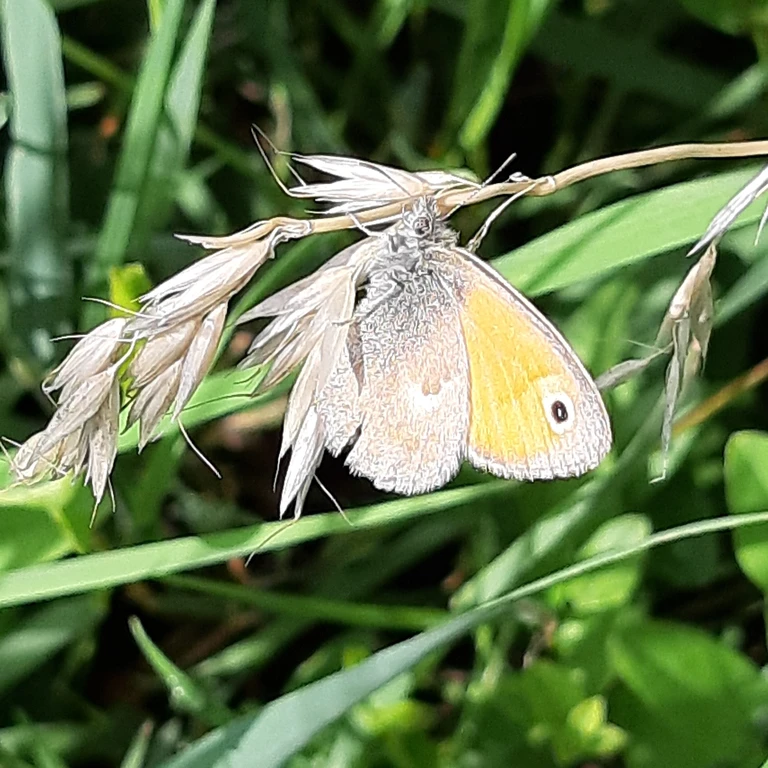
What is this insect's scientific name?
Coenonympha pamphilus
